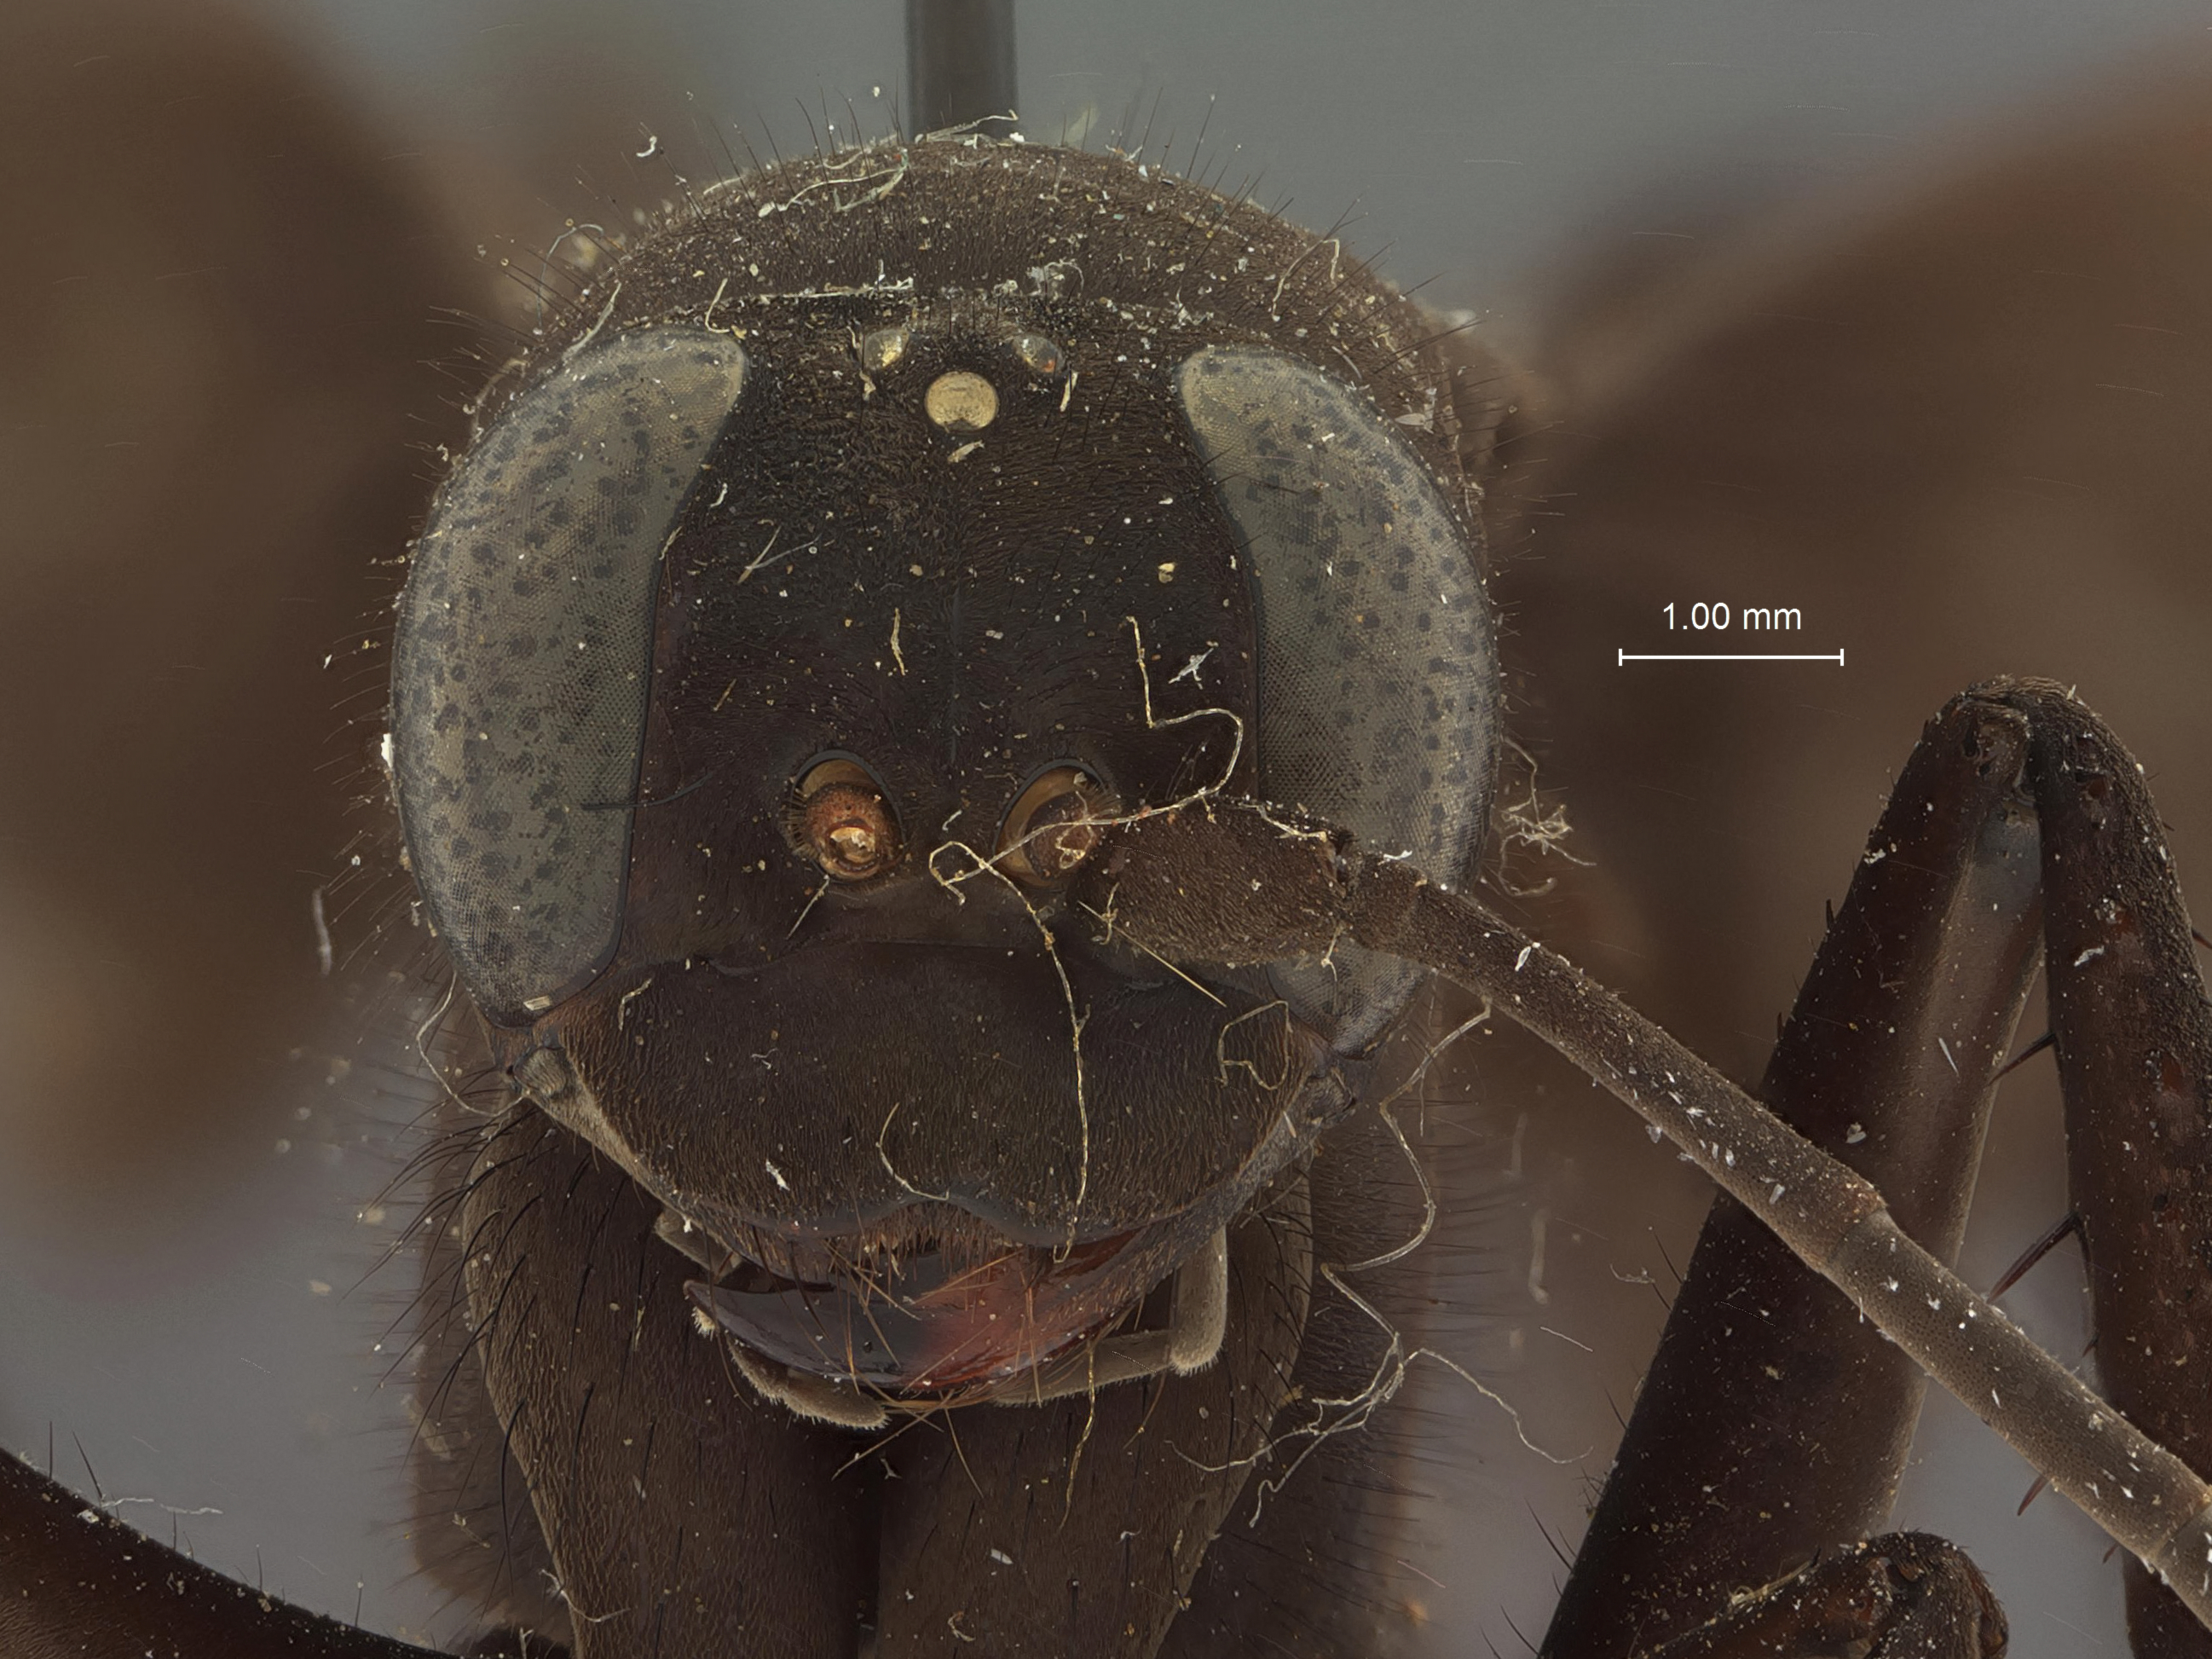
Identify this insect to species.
Lophopompilus bengtssoni
